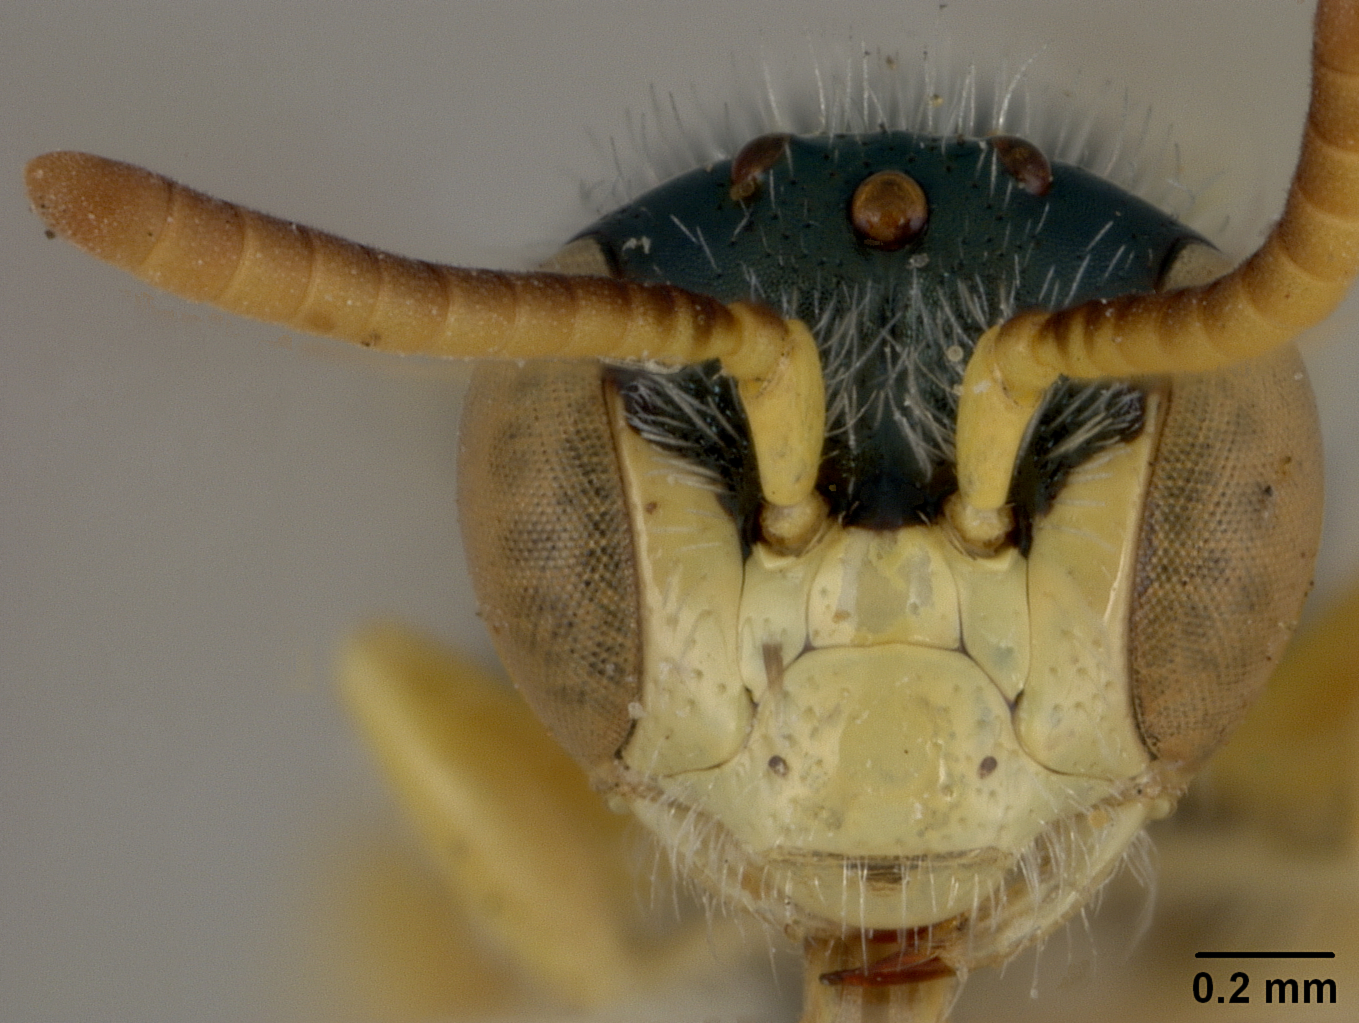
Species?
Perdita proxima
